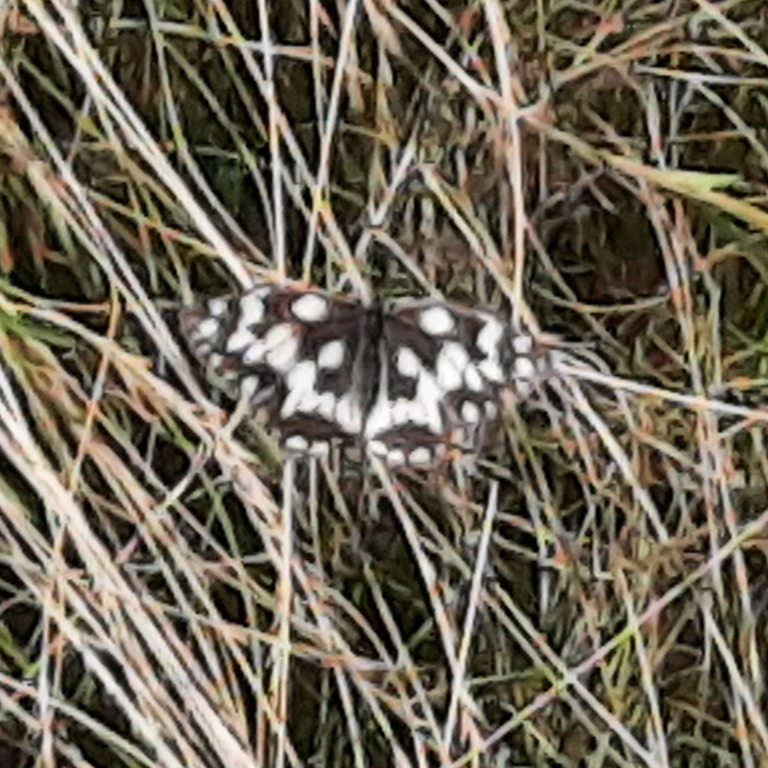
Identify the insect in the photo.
Melanargia galathea
